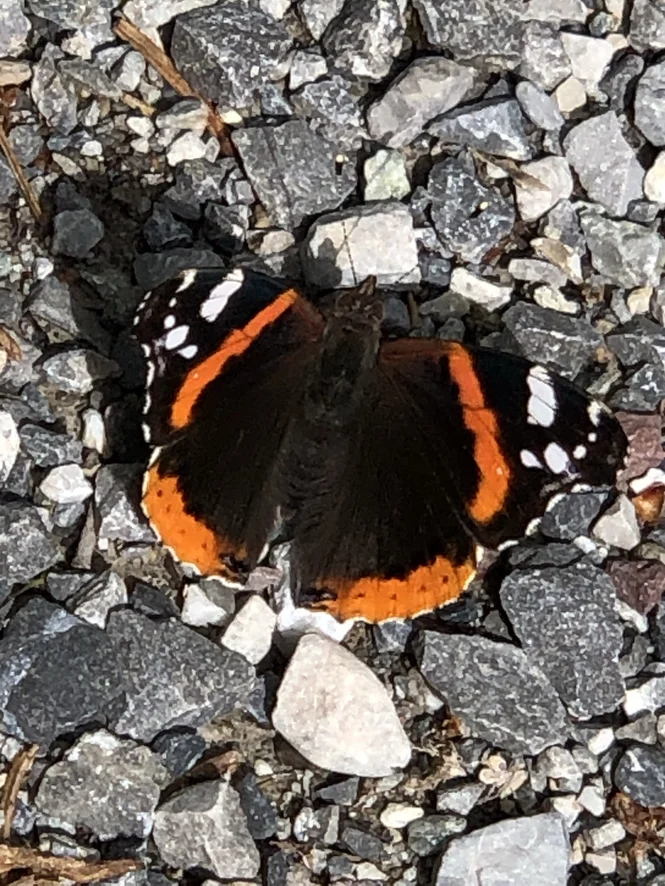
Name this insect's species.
Vanessa atalanta
